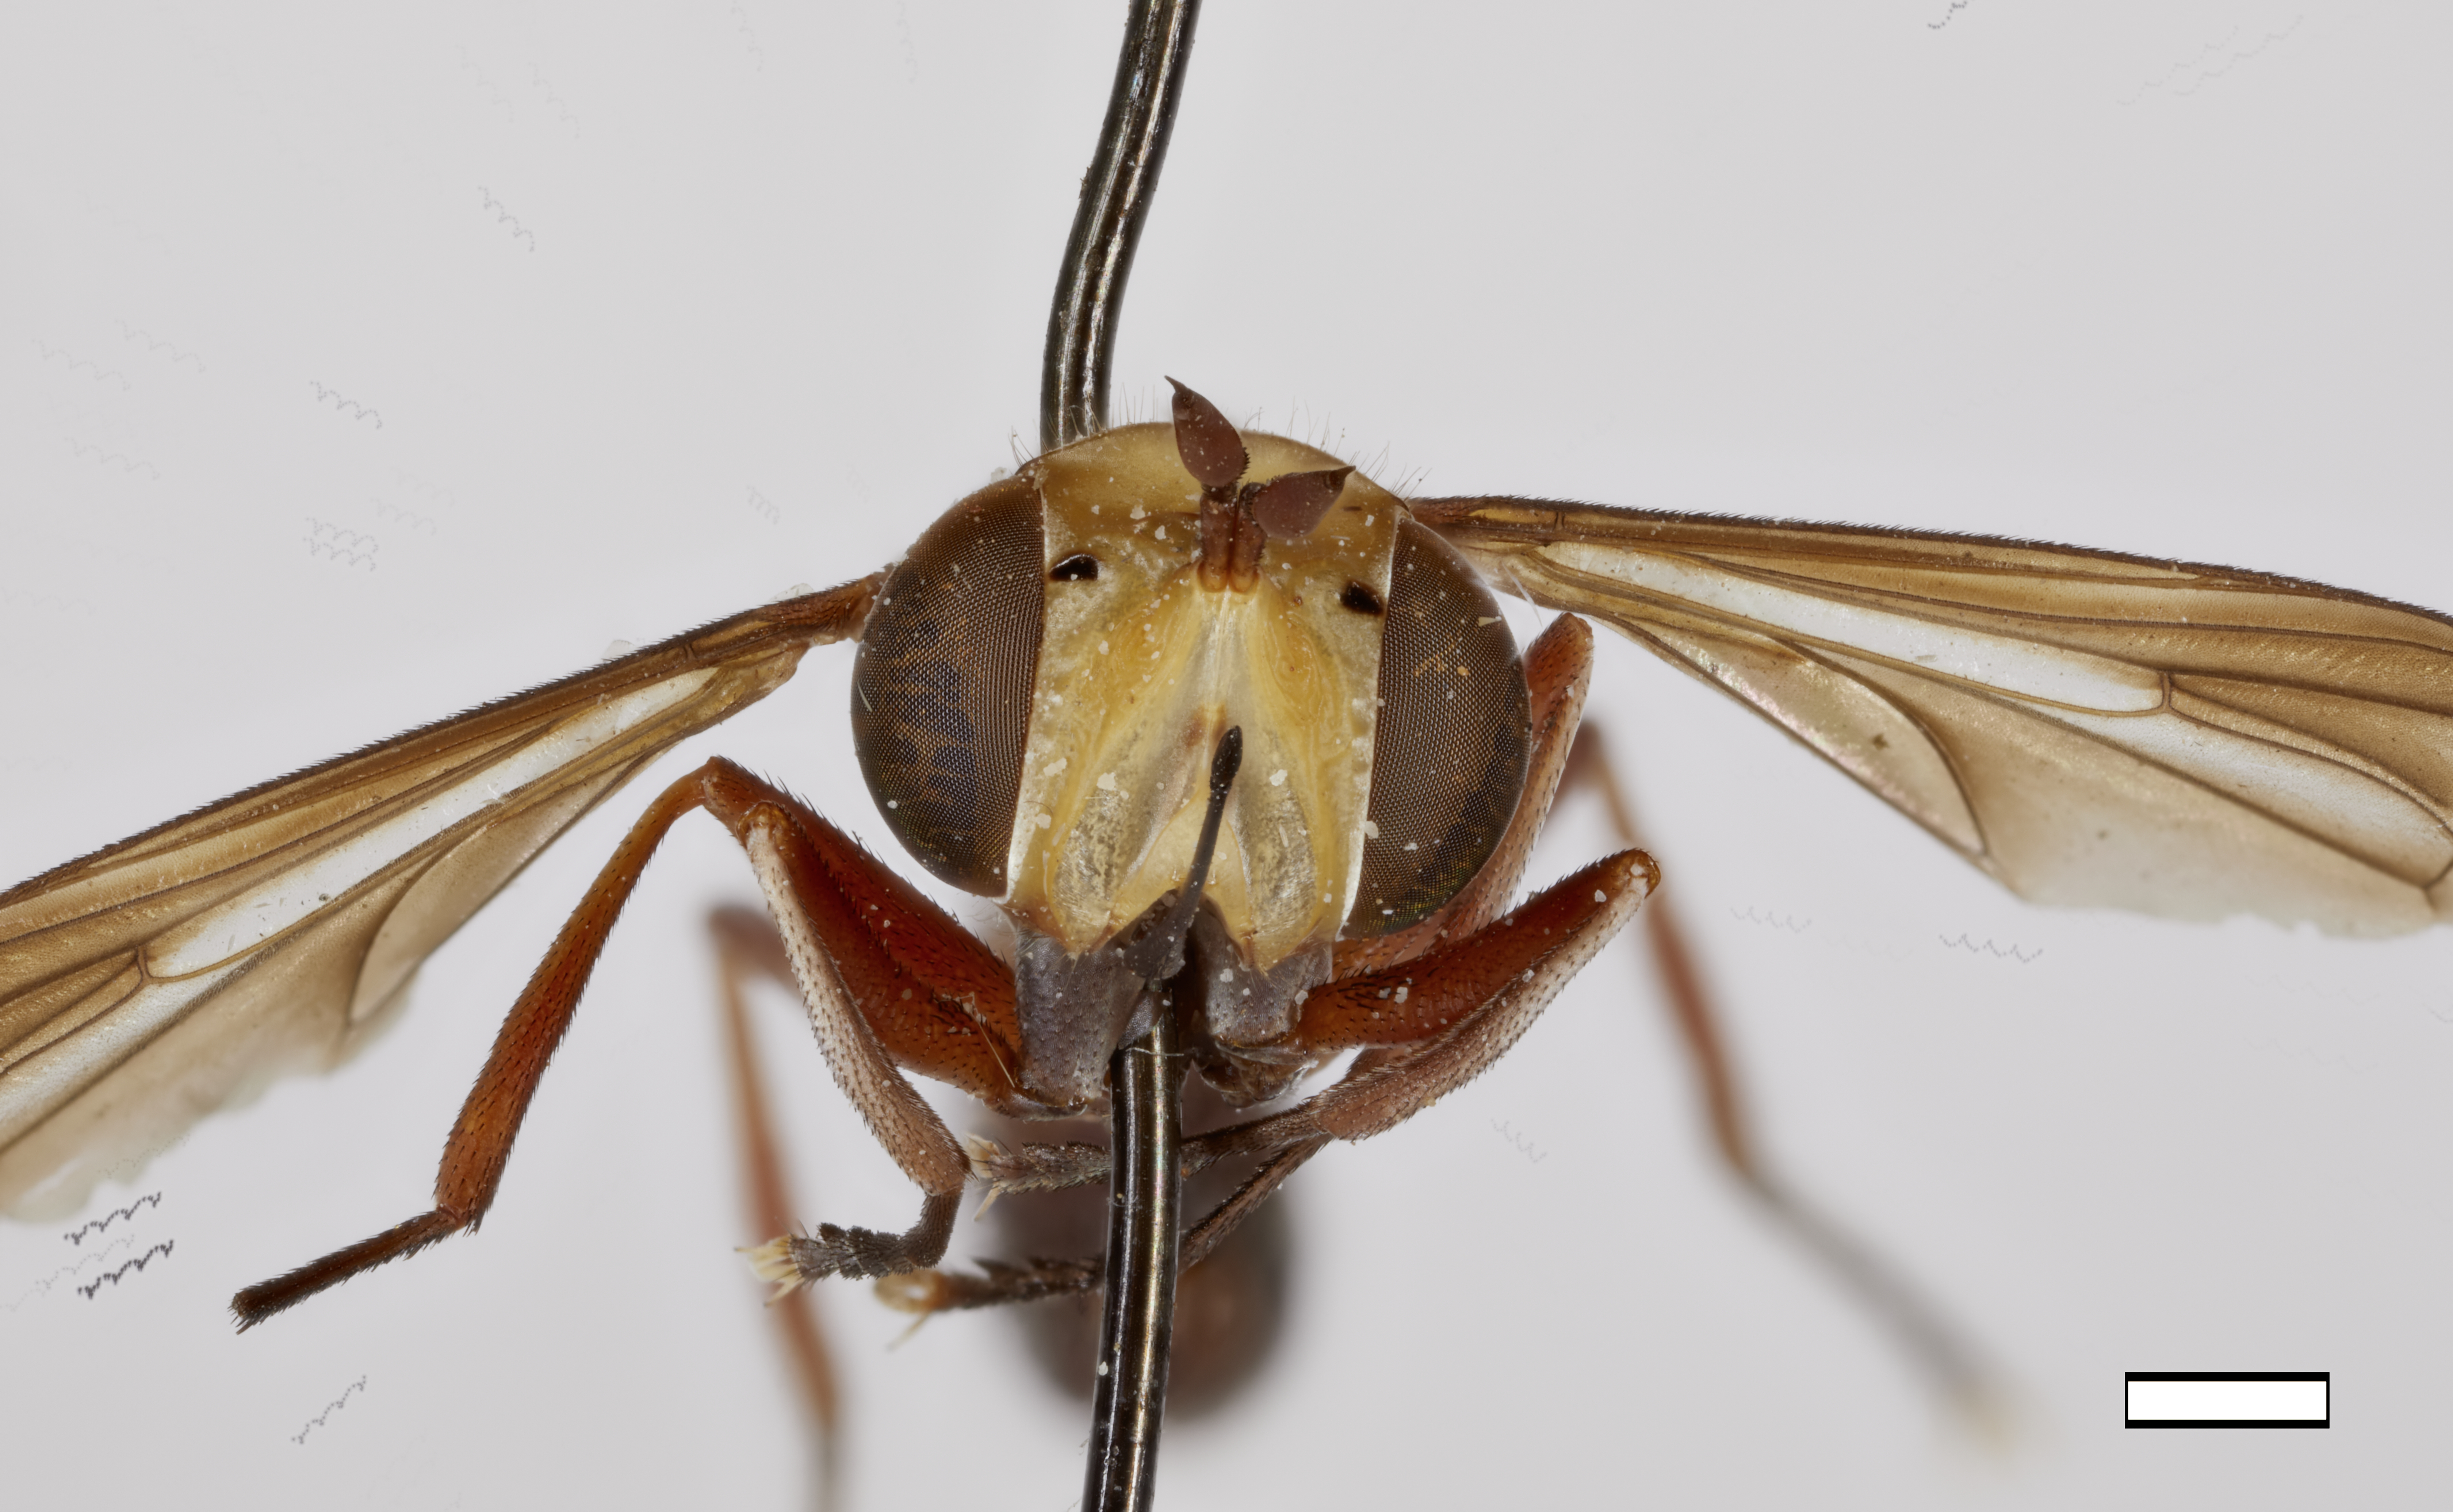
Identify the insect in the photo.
Conops zonatus
